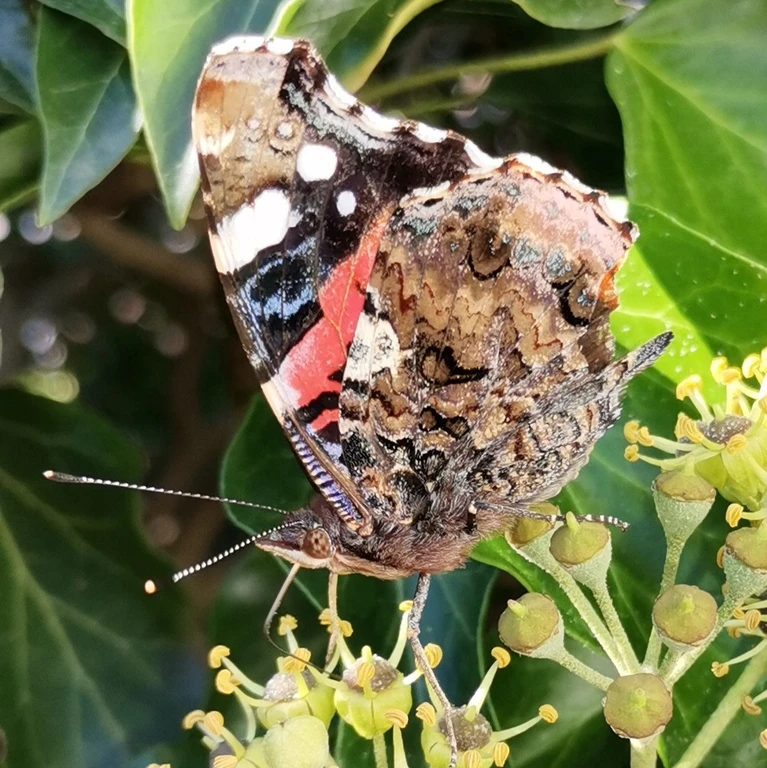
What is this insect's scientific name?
Vanessa atalanta
